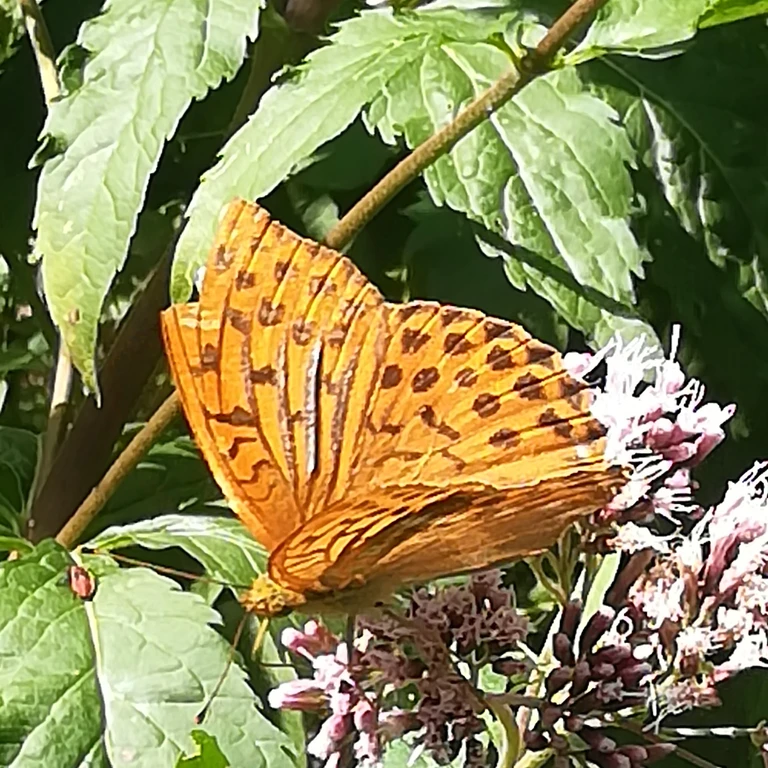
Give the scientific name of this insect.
Argynnis paphia
